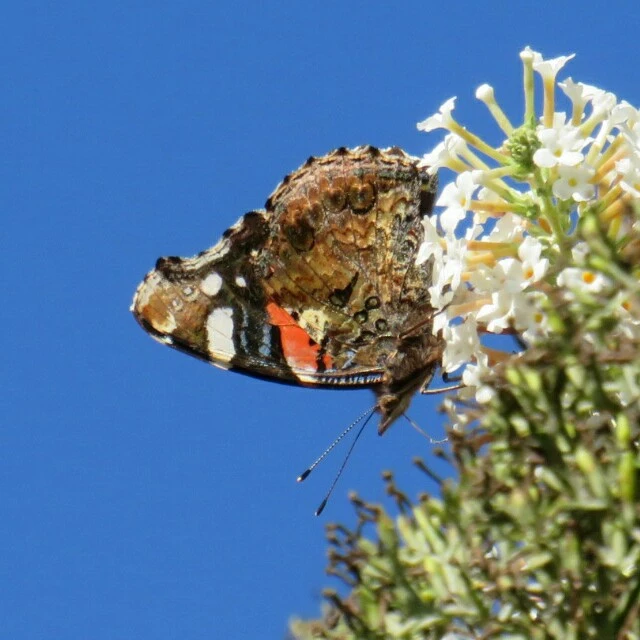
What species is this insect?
Vanessa atalanta
